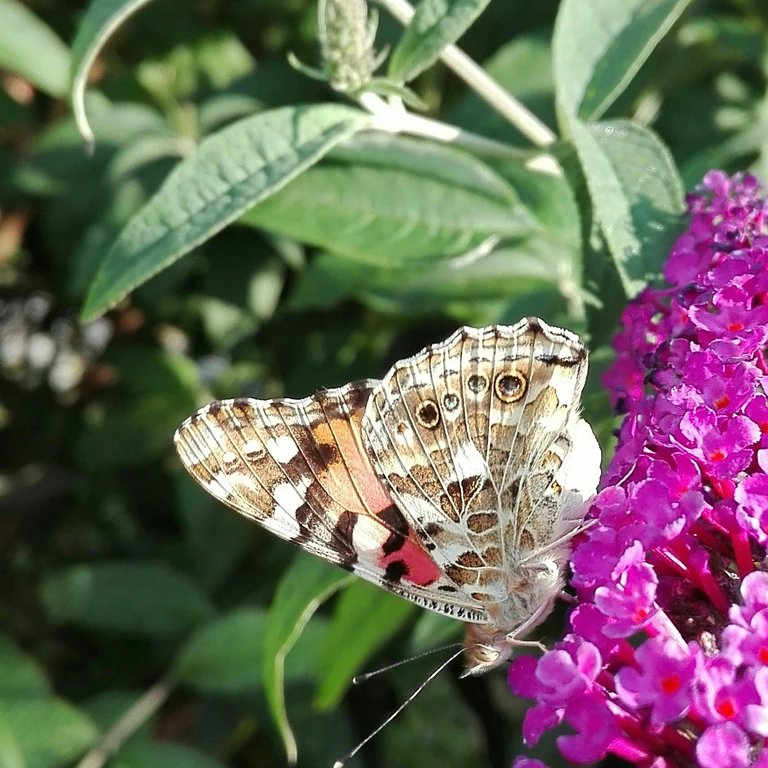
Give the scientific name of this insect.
Vanessa cardui
